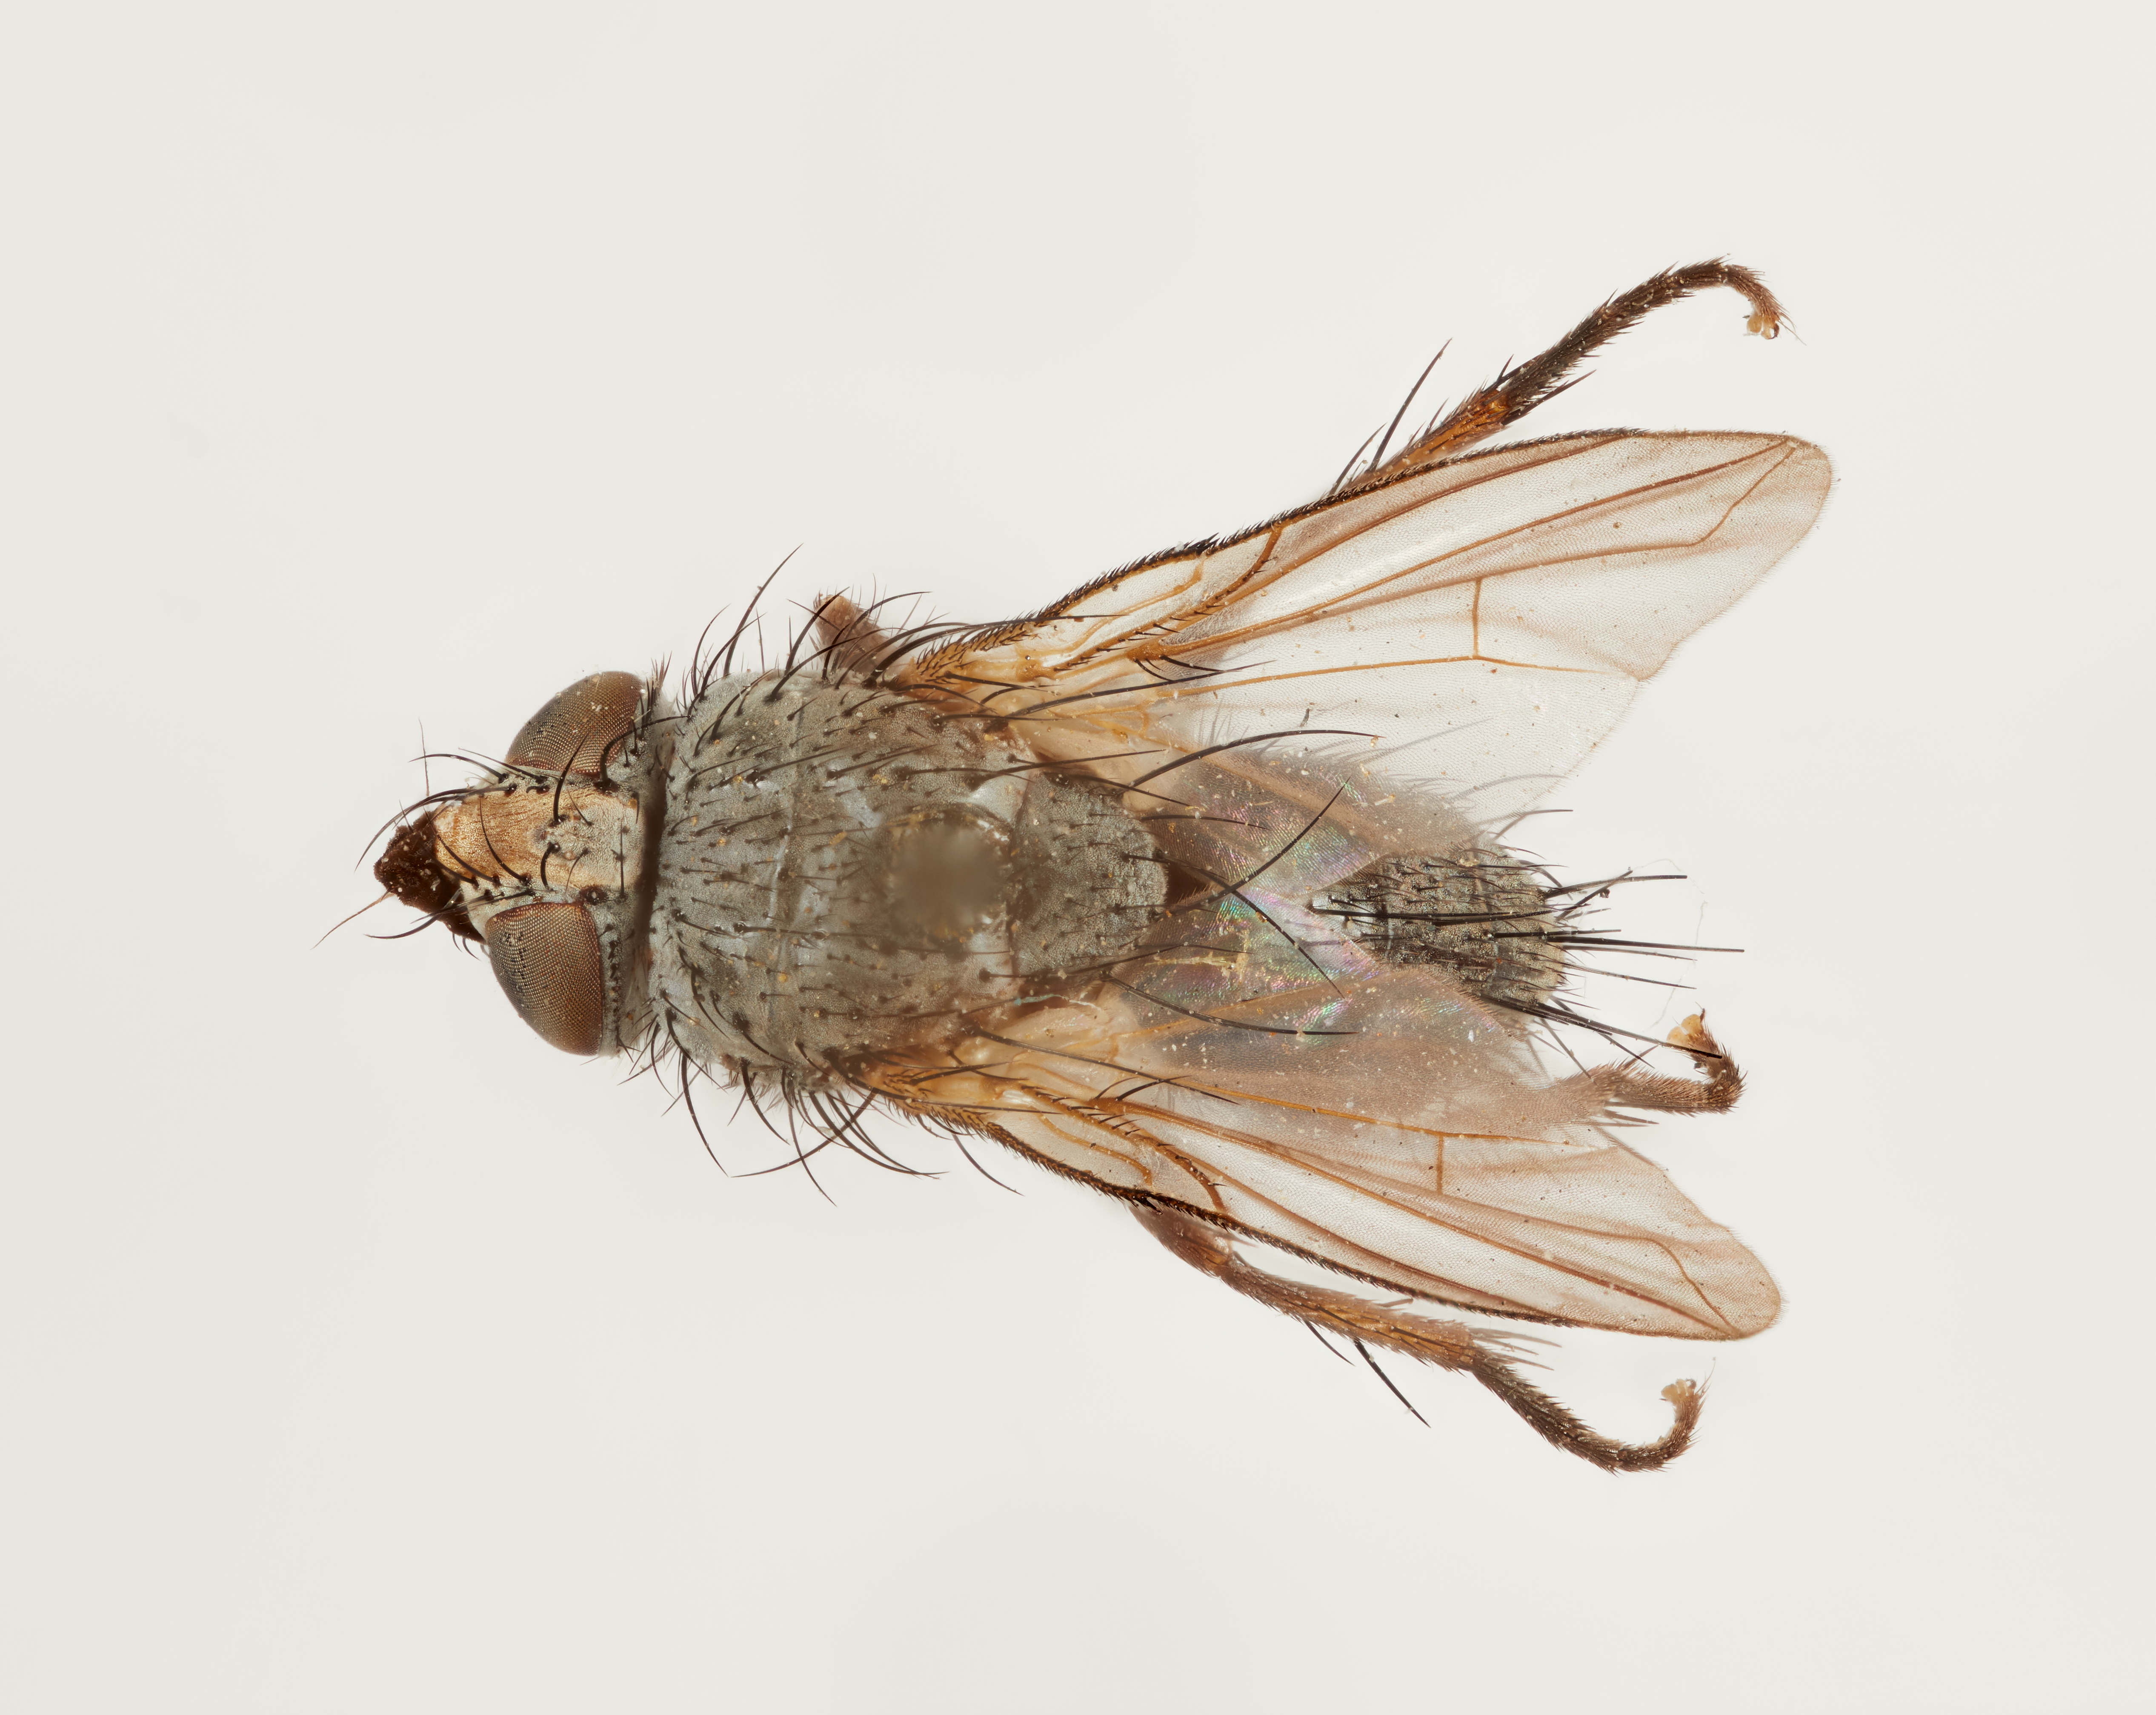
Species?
Hypochaeta eudryae
